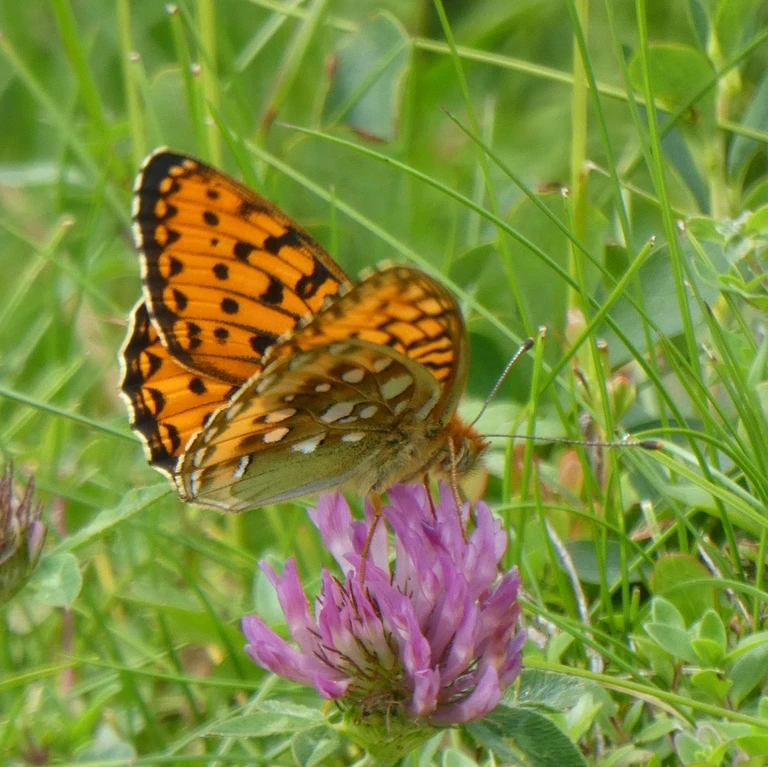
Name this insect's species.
Speyeria aglaja
